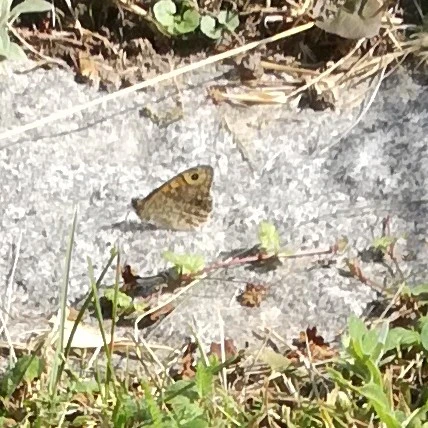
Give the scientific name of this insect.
Lasiommata megera (also Pararge megera)
